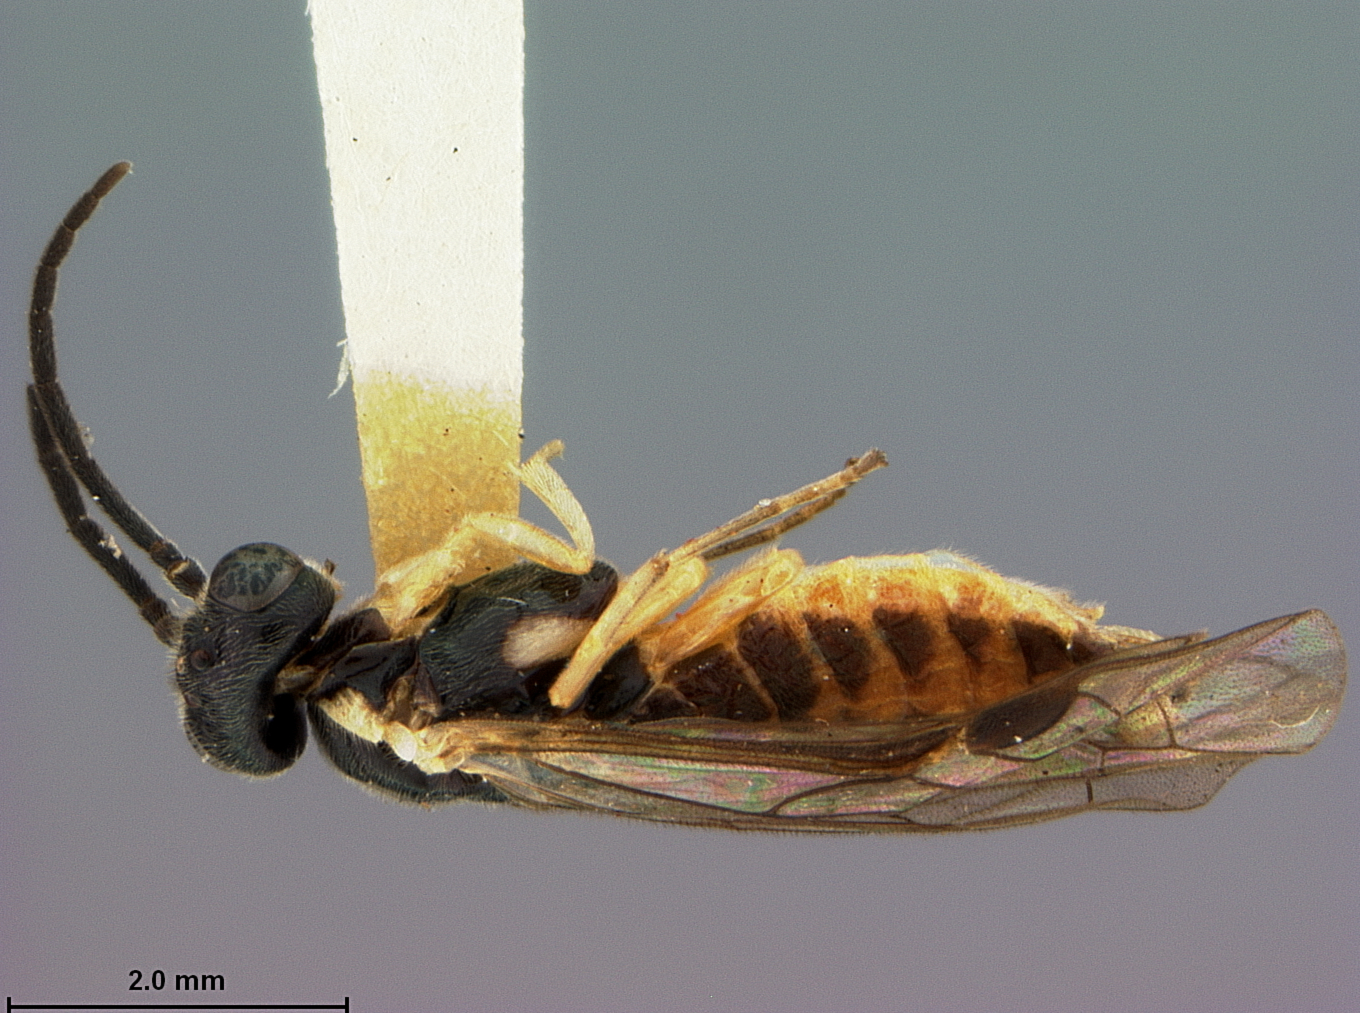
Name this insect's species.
Ametastegia becra
